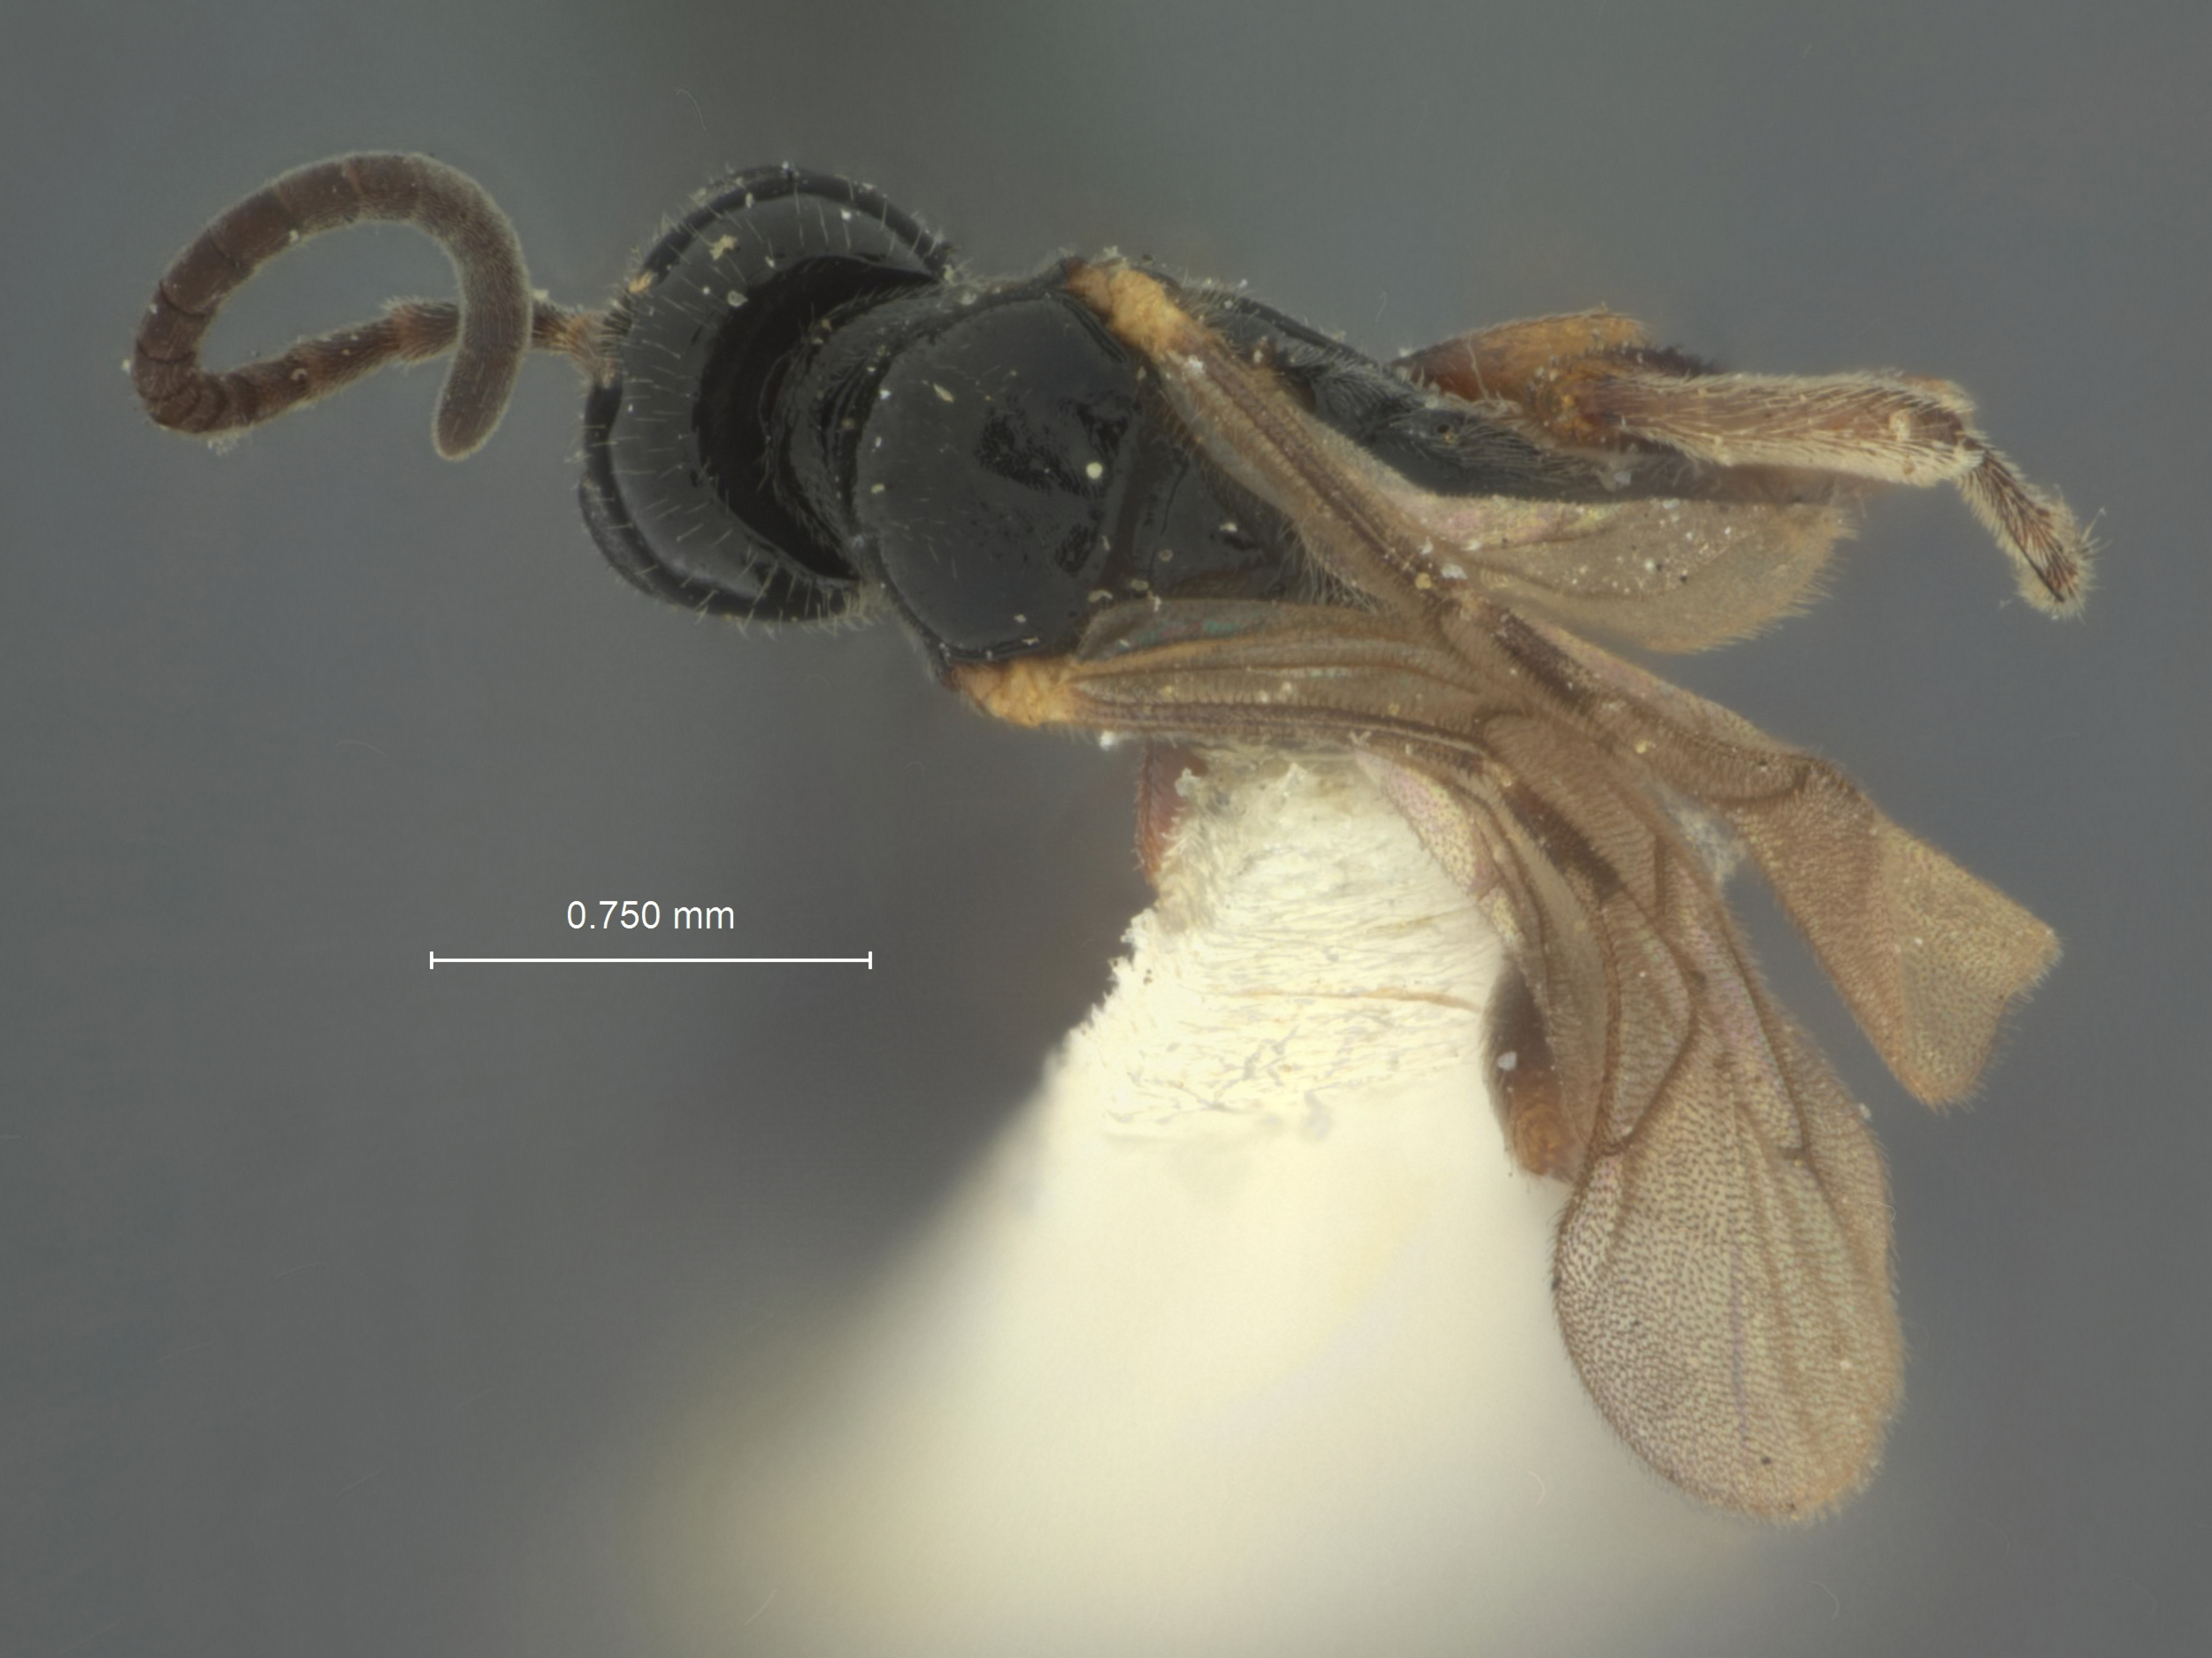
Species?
Bathymetis nigricornis
